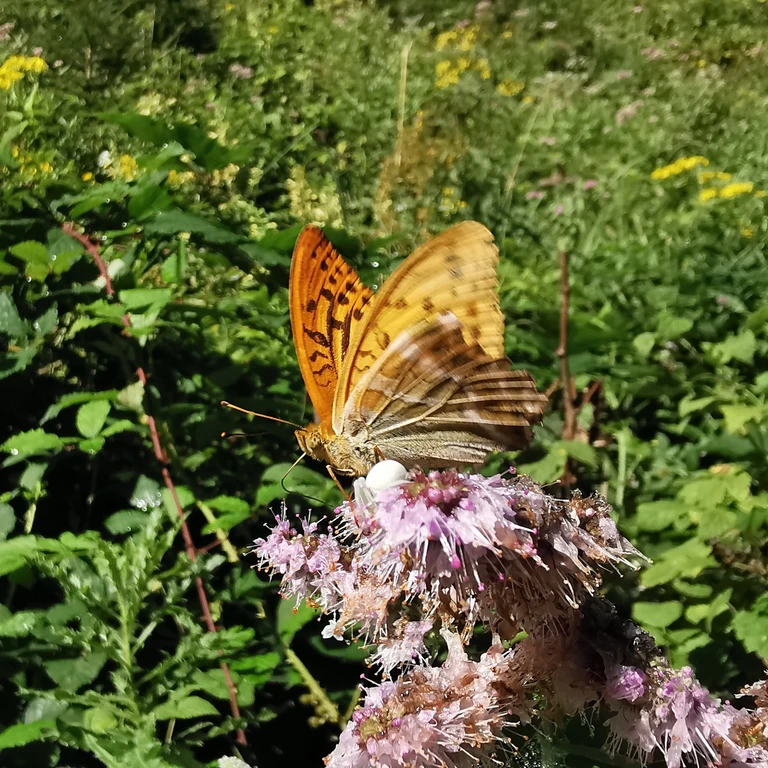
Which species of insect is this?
Argynnis paphia
